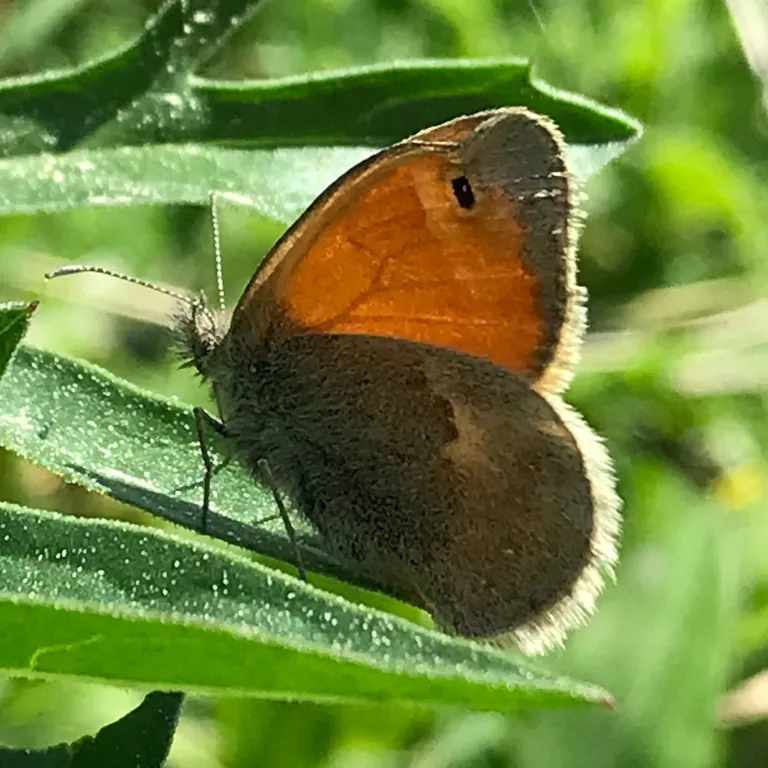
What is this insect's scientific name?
Coenonympha pamphilus
